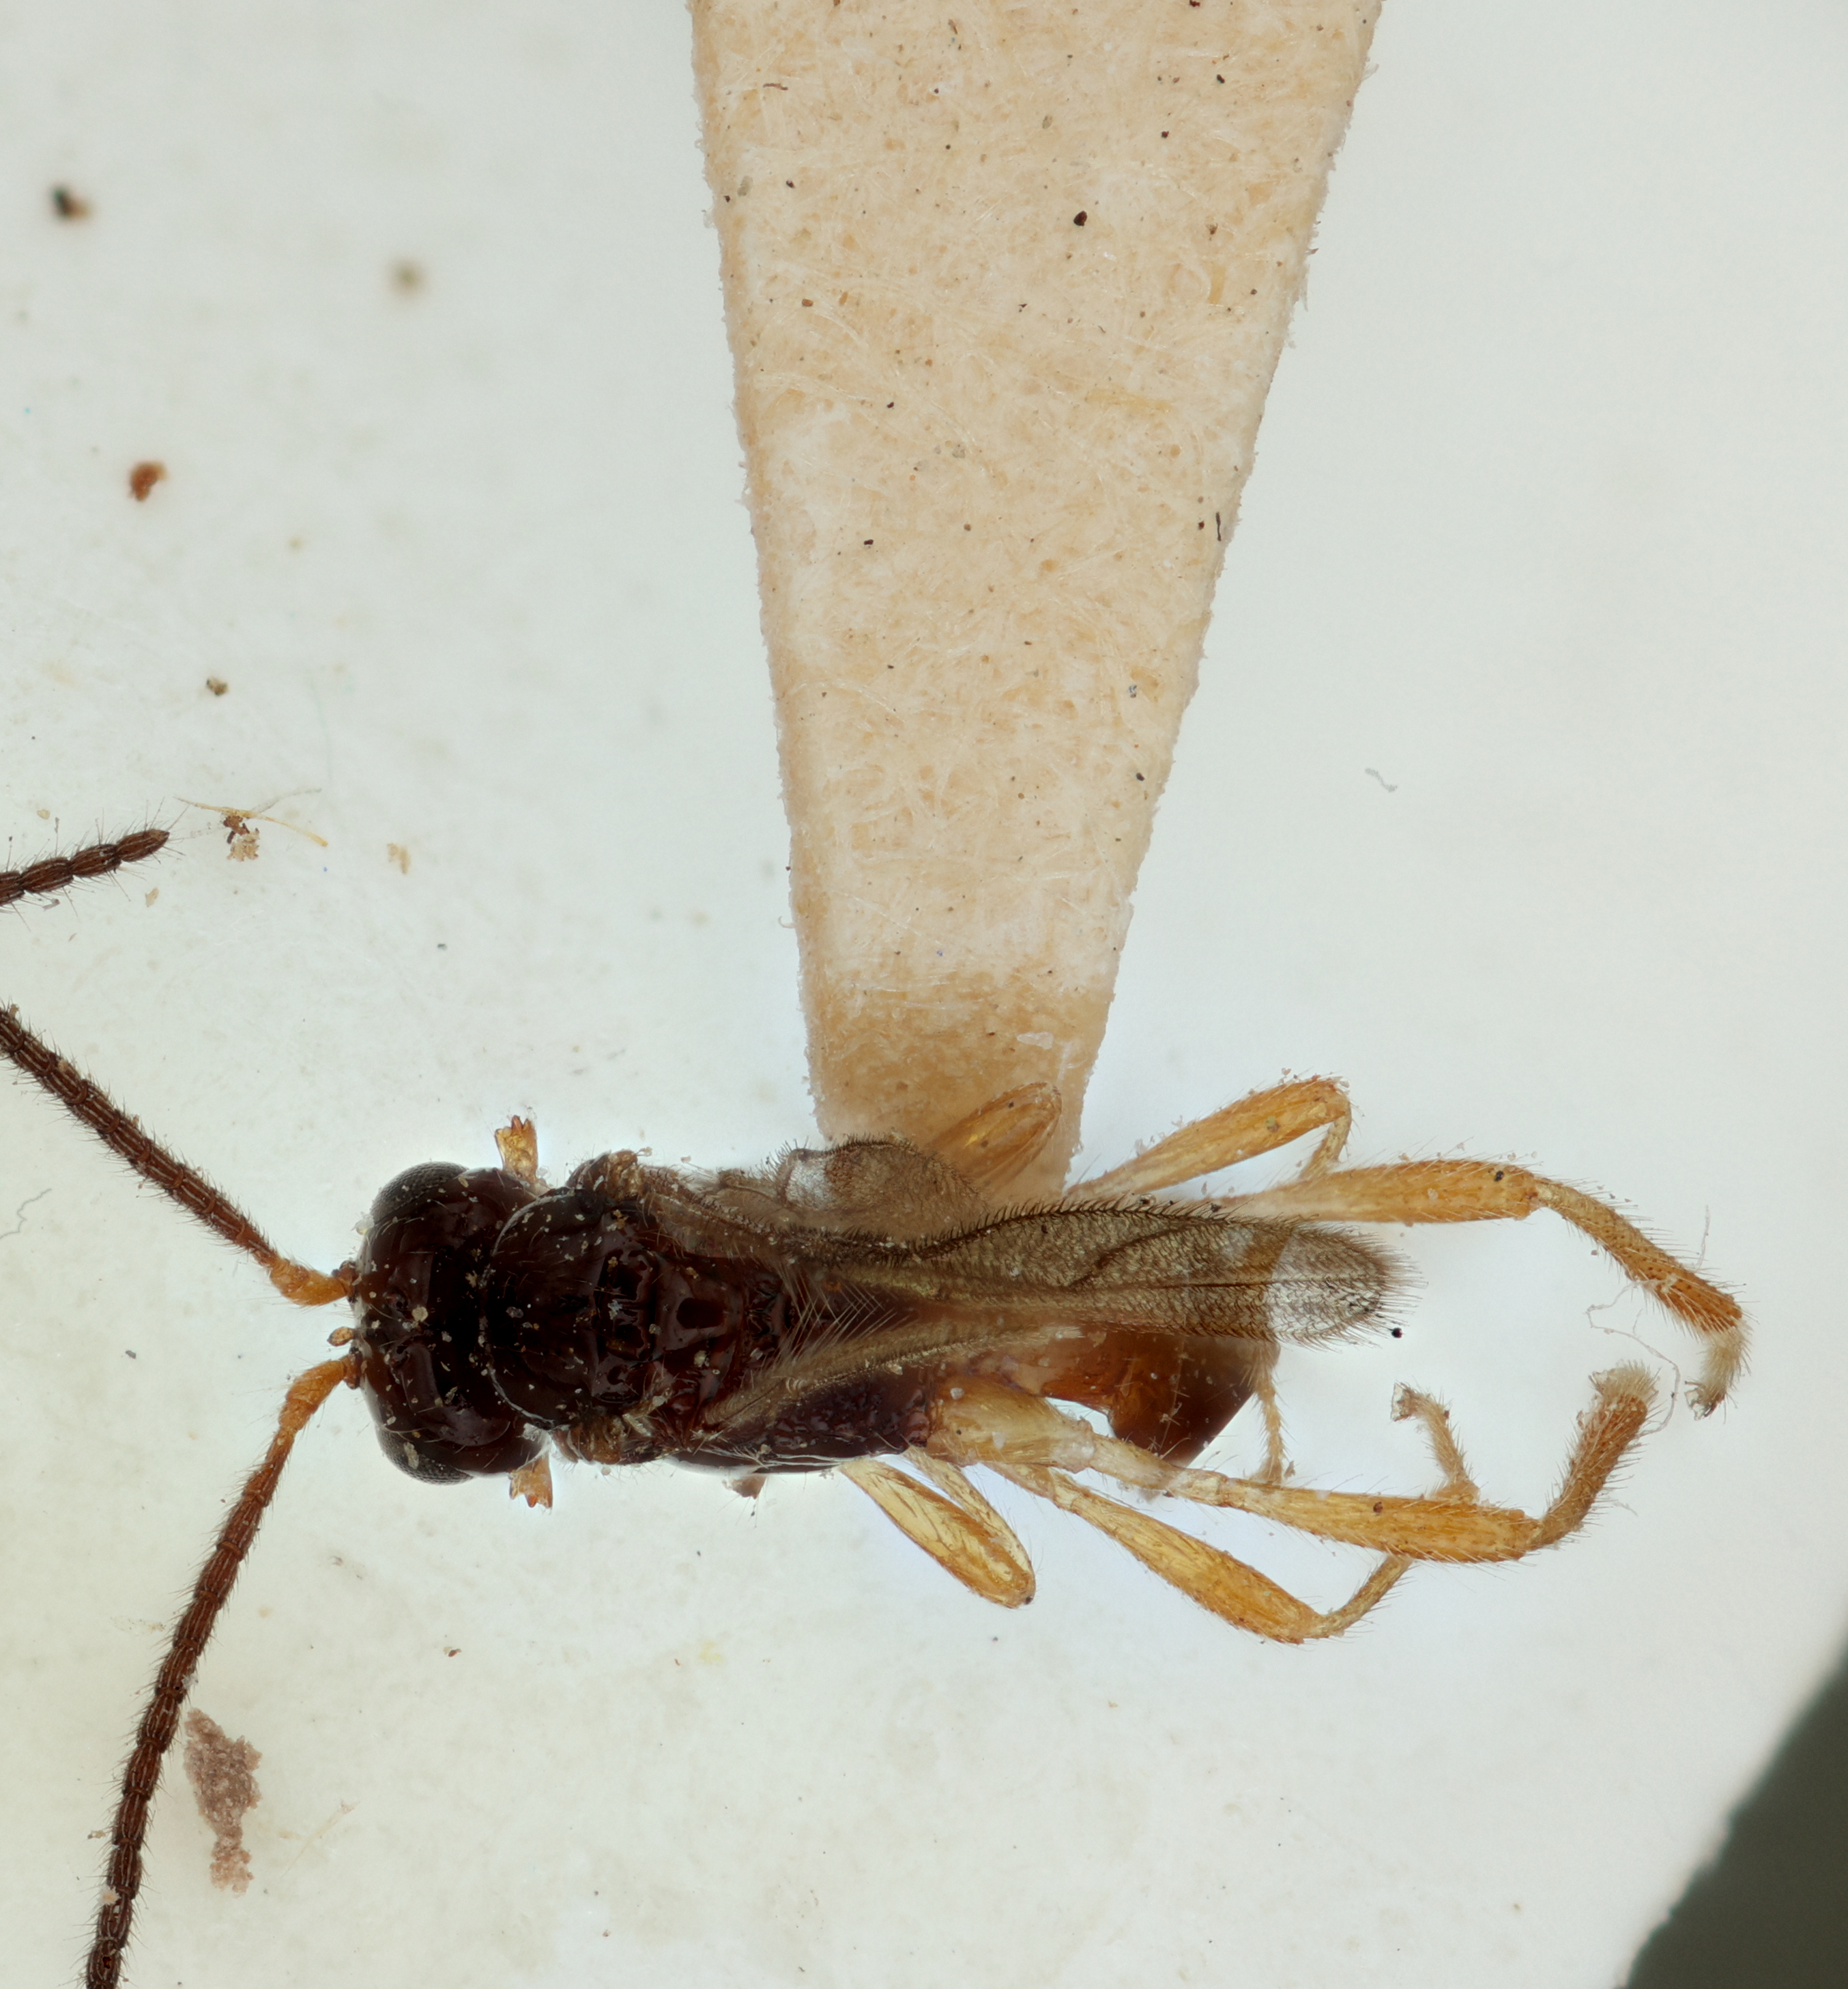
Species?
Aspilota brachybasis
